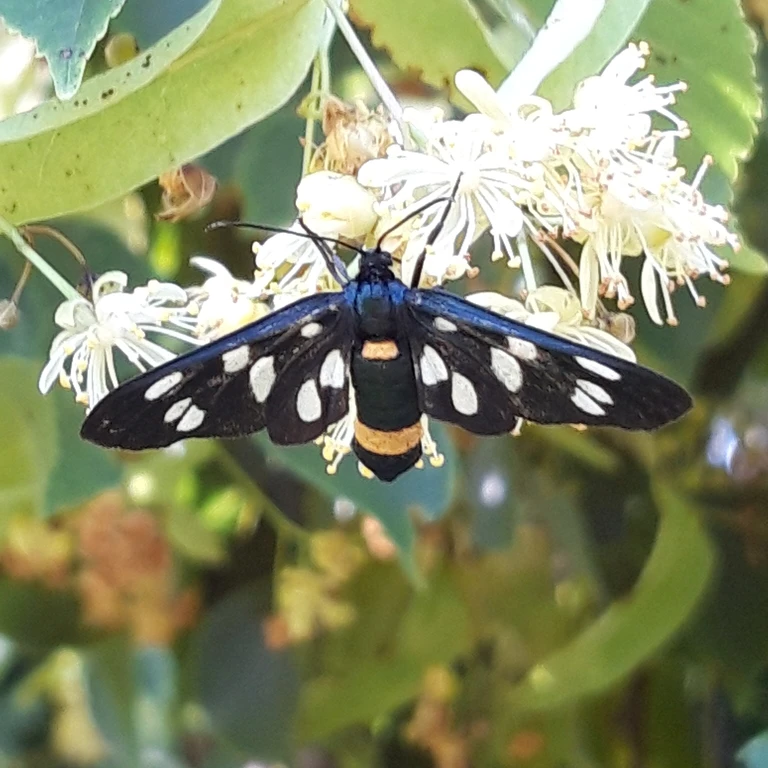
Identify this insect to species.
Amata phegea
